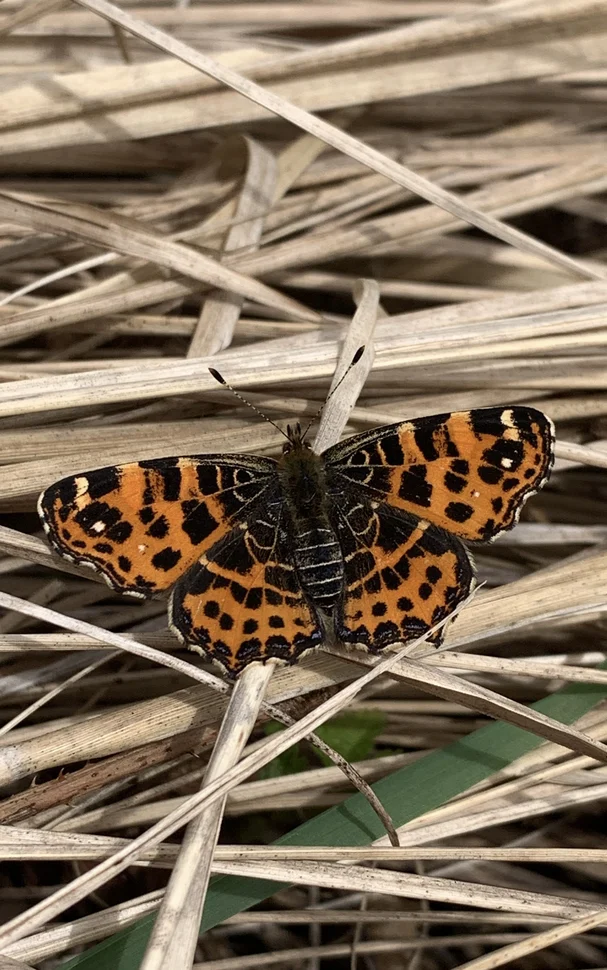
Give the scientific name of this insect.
Araschnia levana
